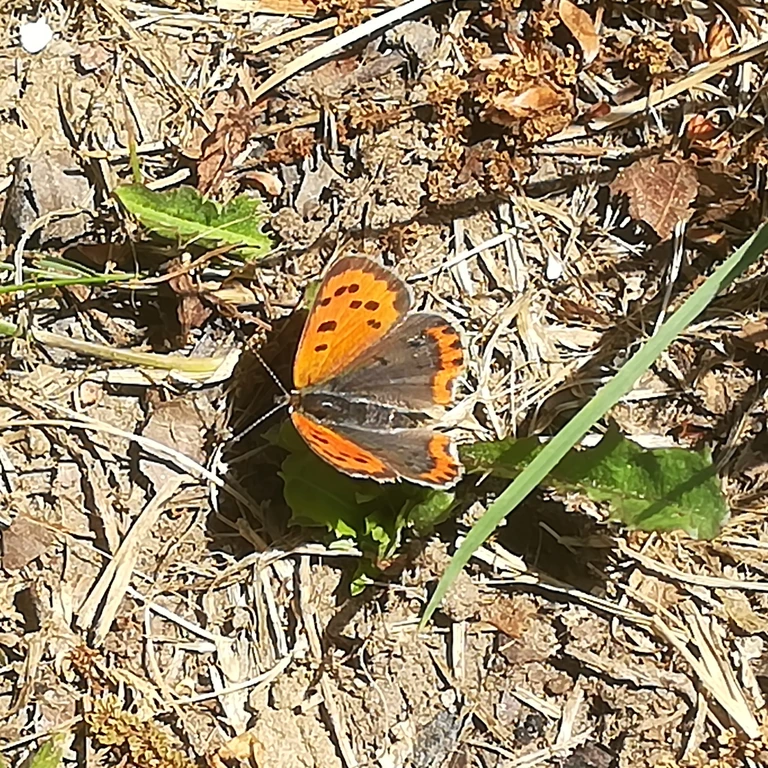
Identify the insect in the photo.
Lycaena phlaeas
